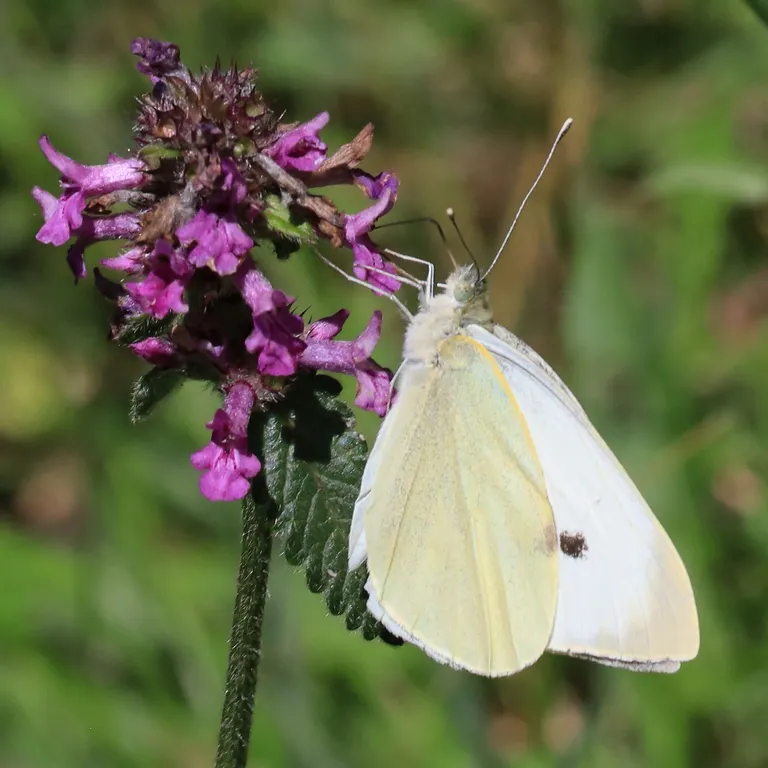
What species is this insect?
Pieris brassicae
